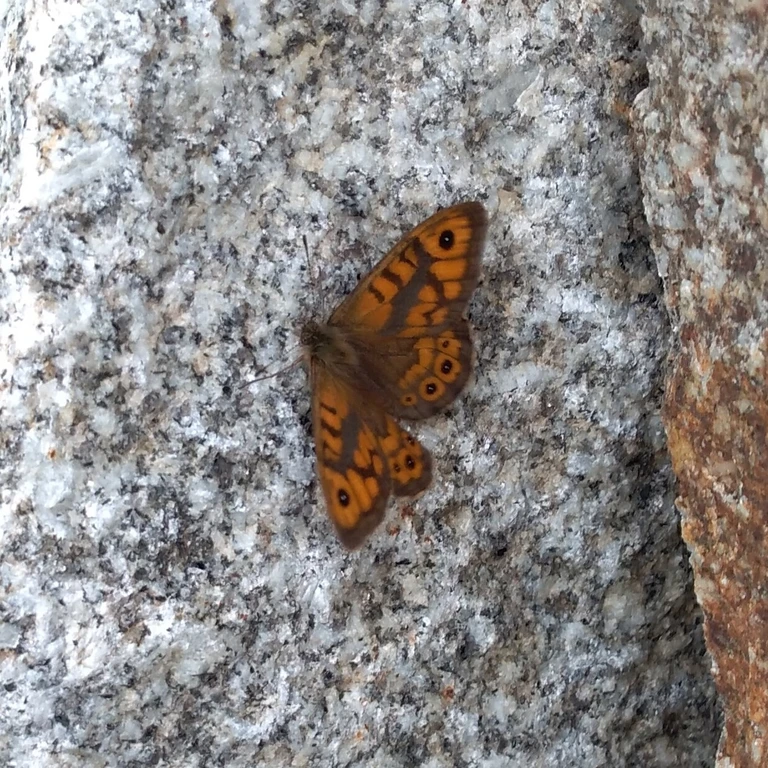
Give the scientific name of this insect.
Lasiommata megera (also Pararge megera)
